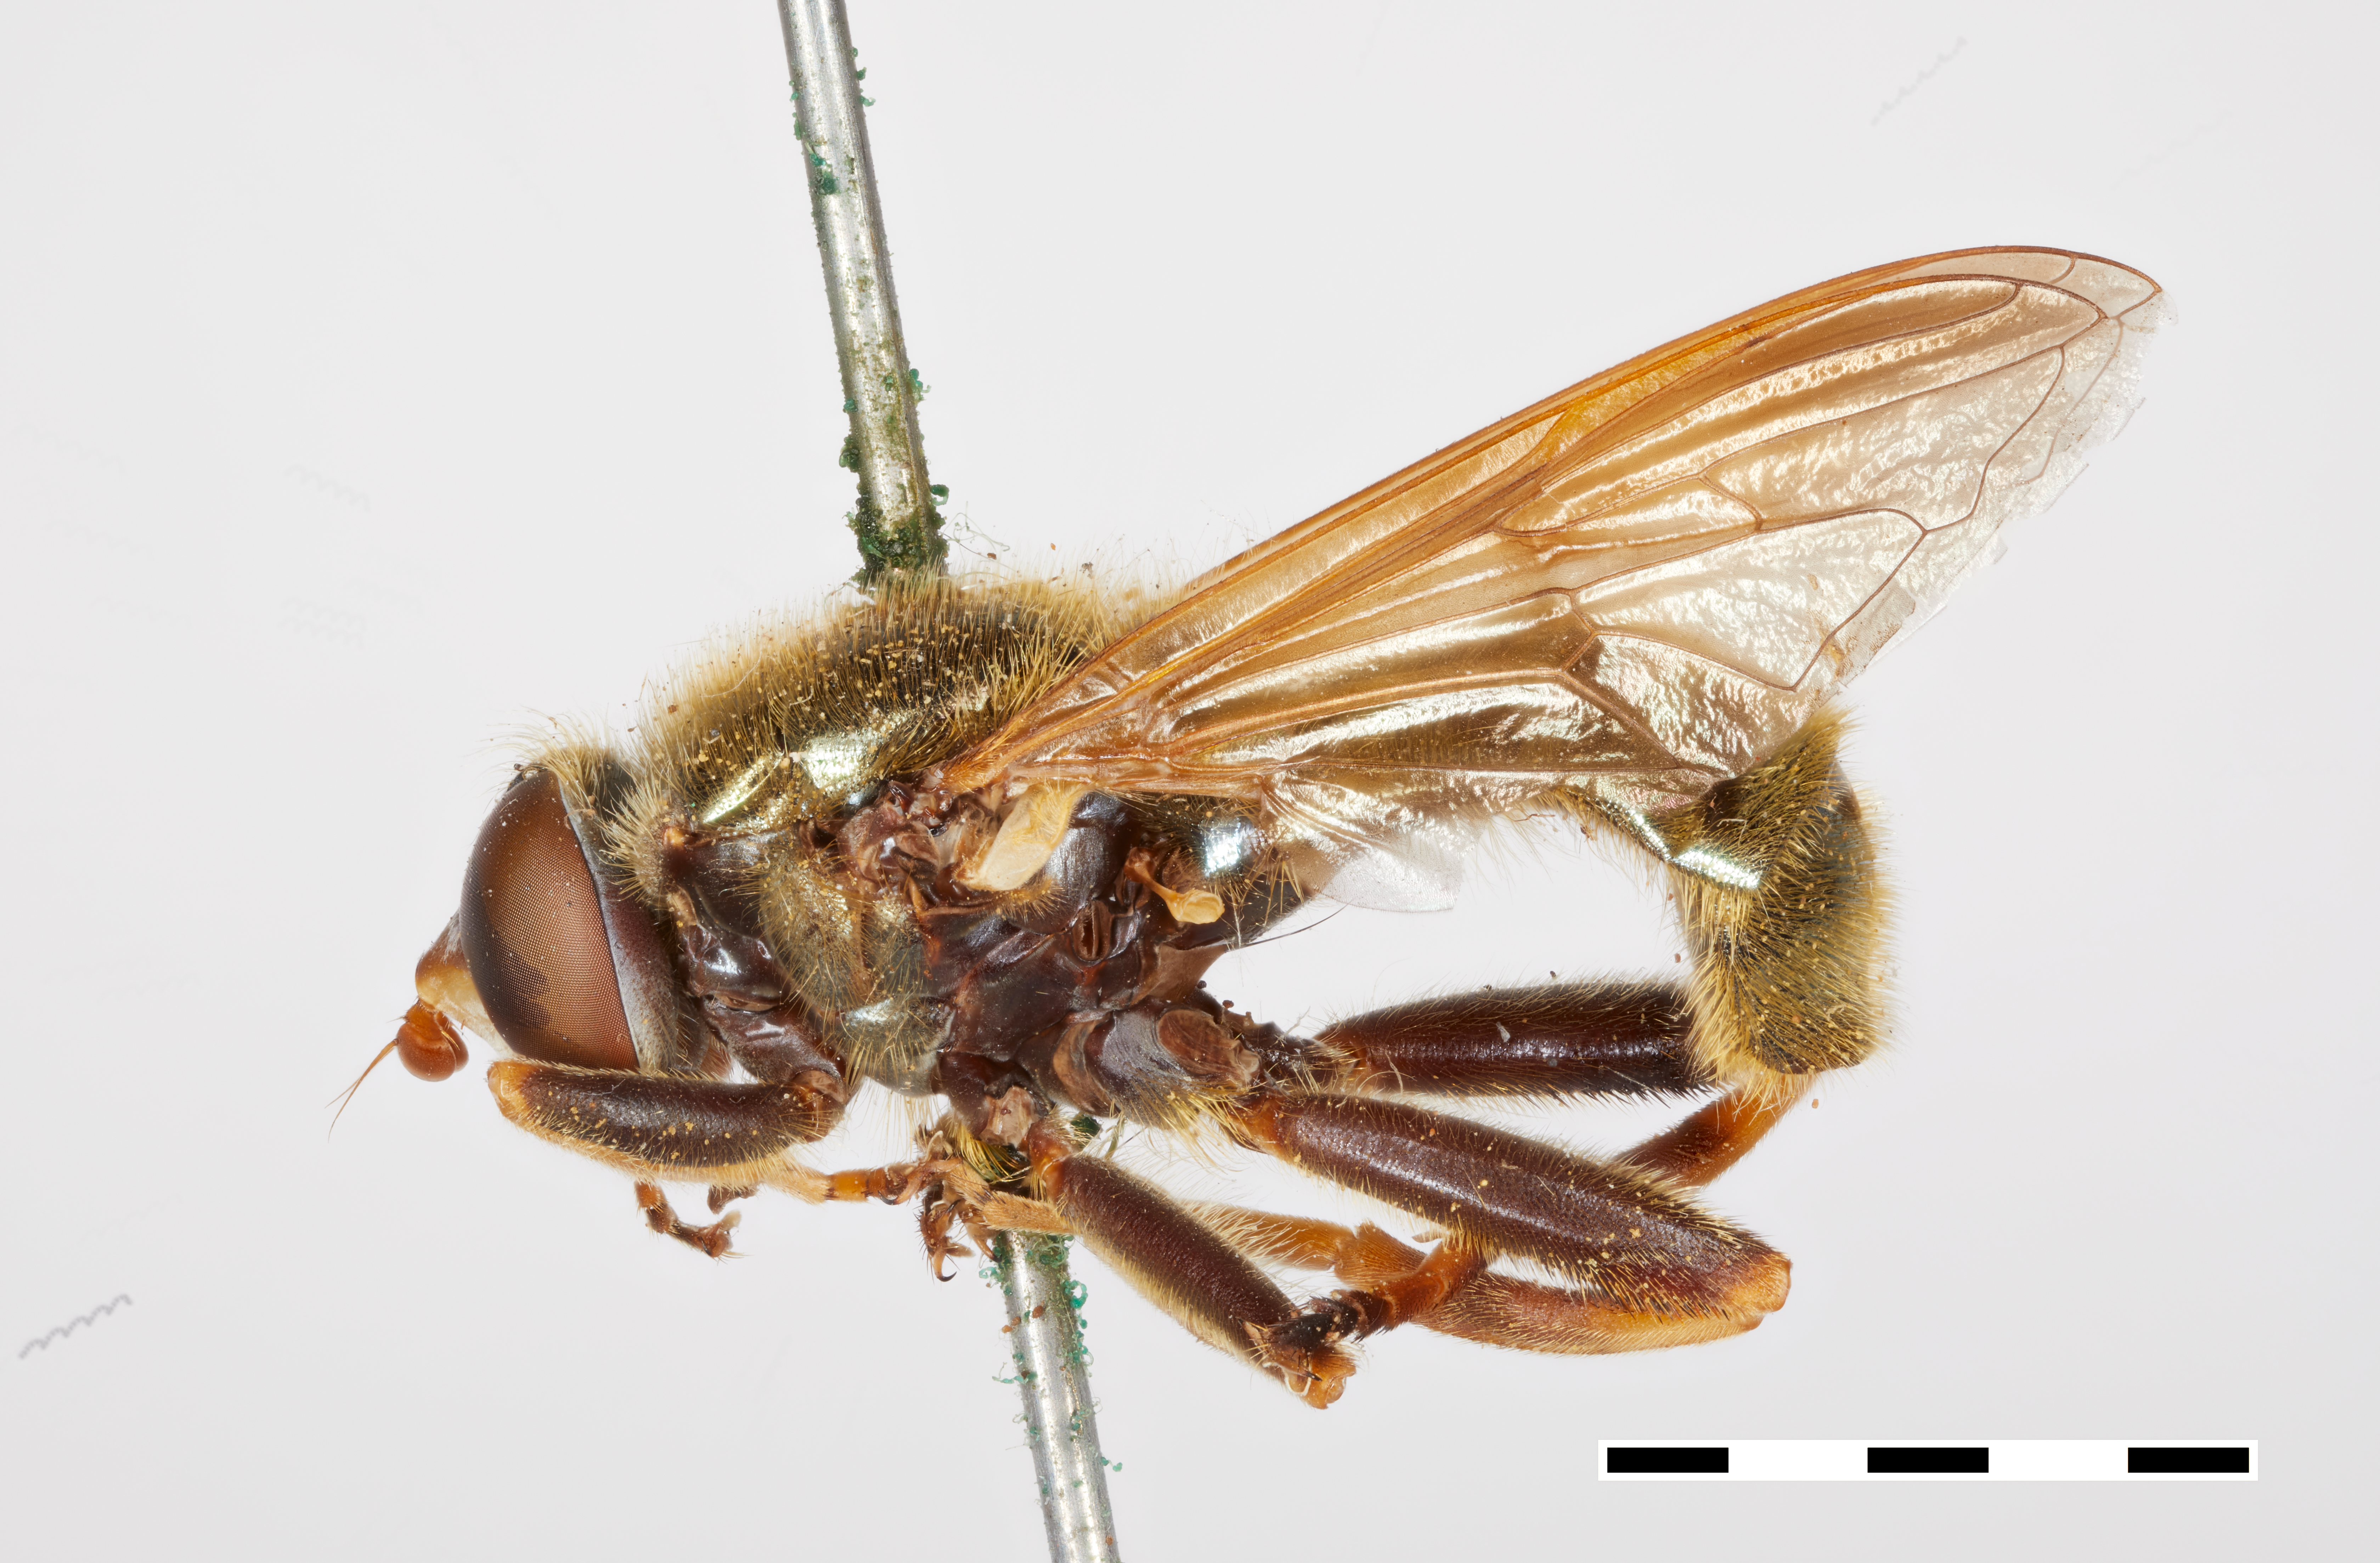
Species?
Caliprobola crawfordi
